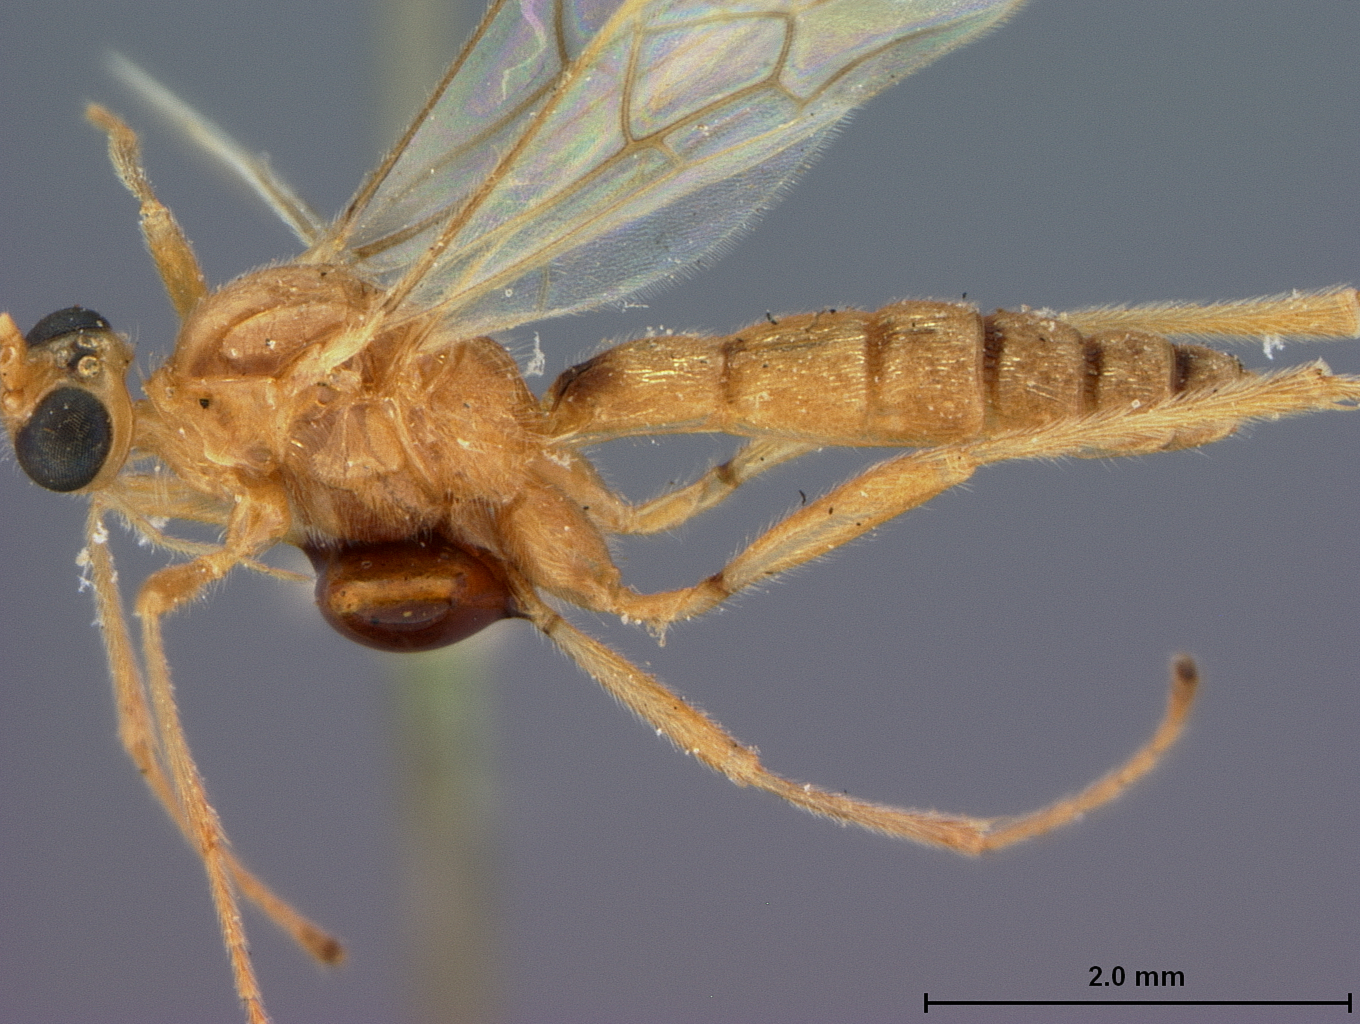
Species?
Rhogas palavanicus
